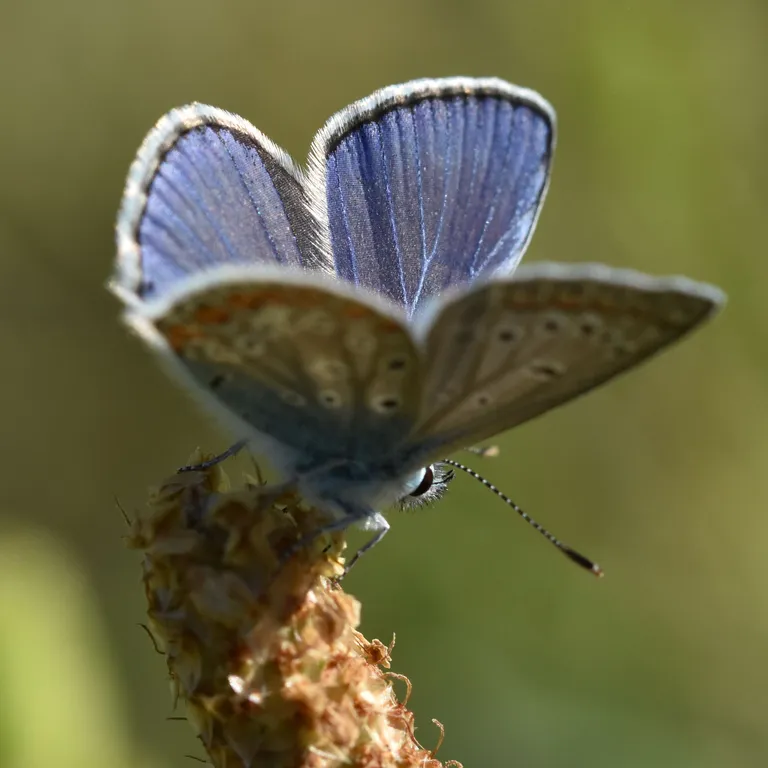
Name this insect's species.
Polyommatus icarus
